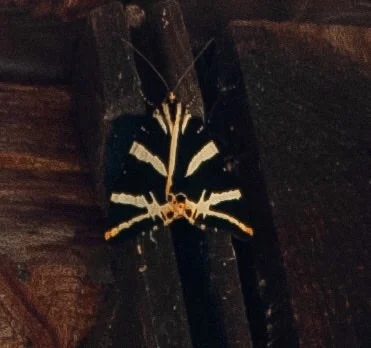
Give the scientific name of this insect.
Euplagia quadripunctaria
